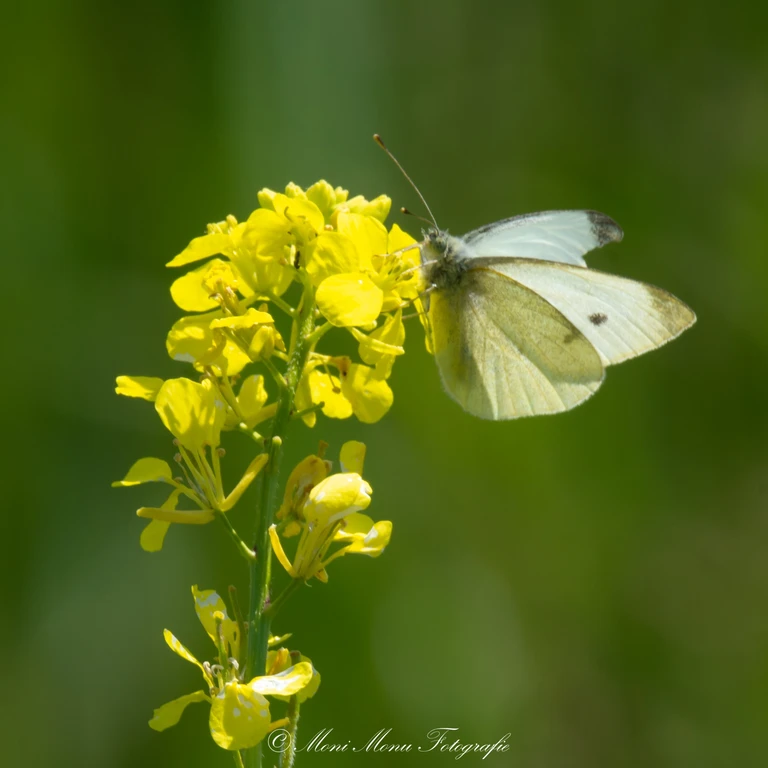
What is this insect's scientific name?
Pieris rapae
